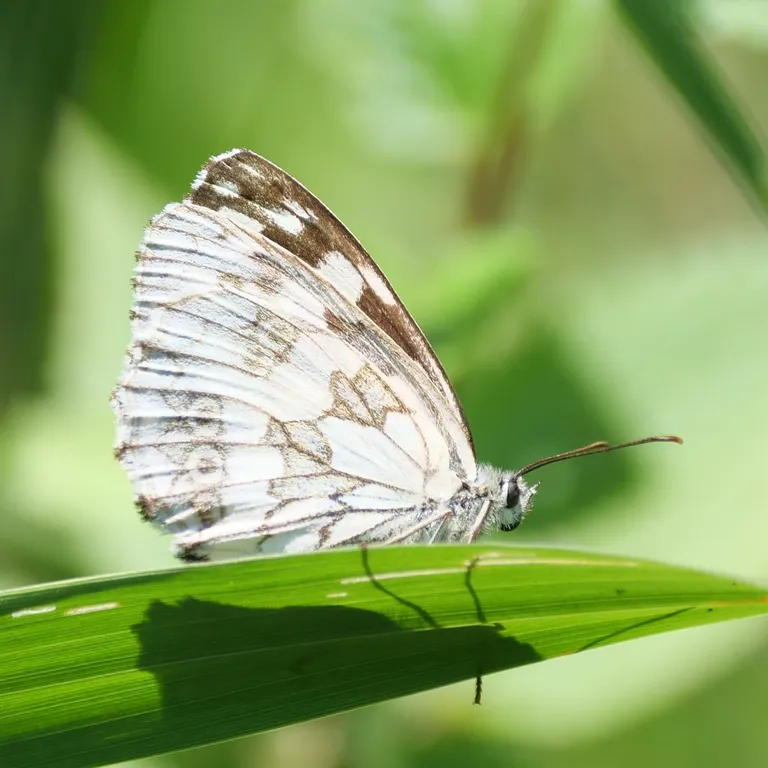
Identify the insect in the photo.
Melanargia galathea
